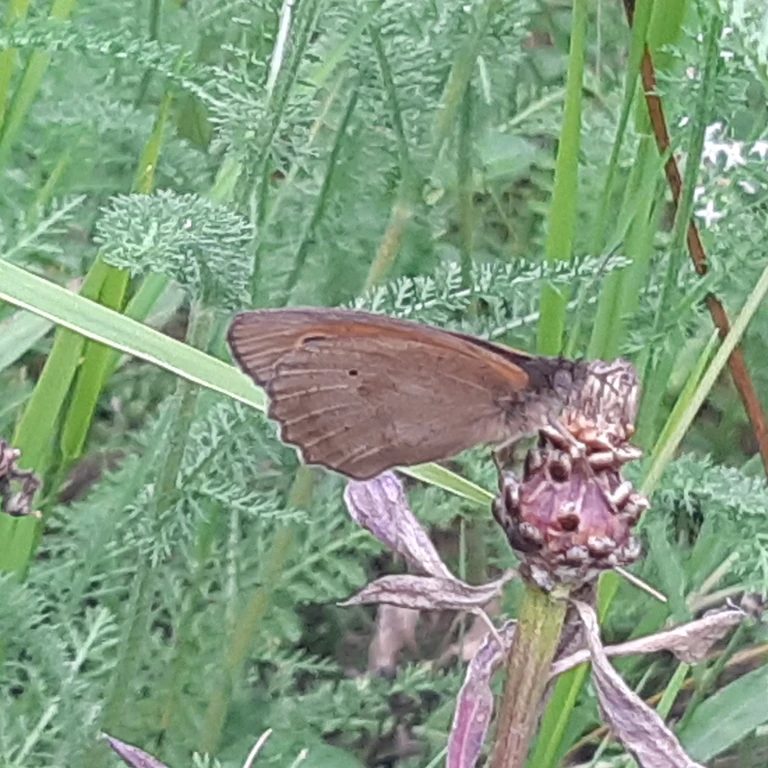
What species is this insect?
Maniola jurtina
